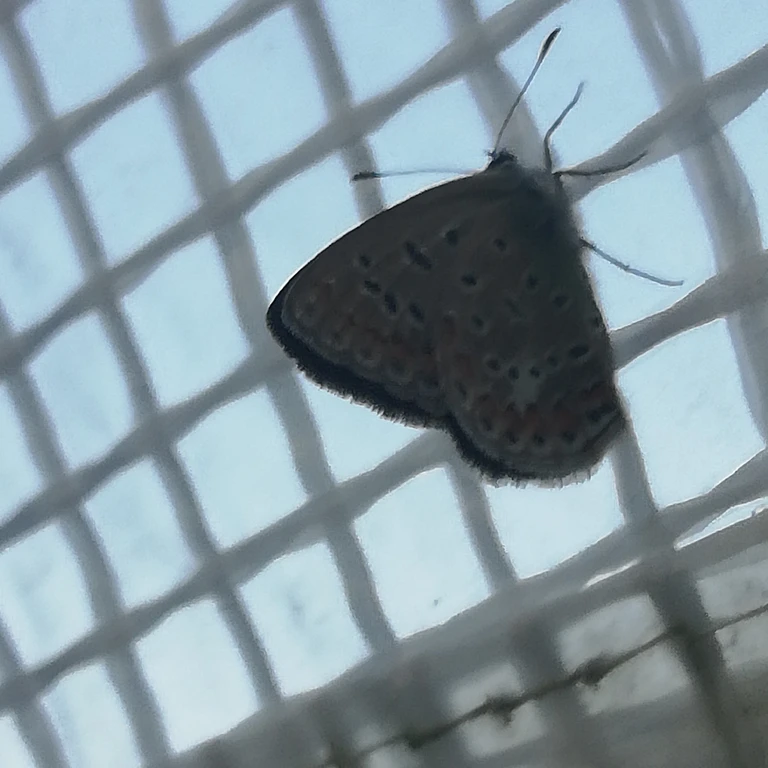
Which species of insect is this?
Polyommatus icarus
